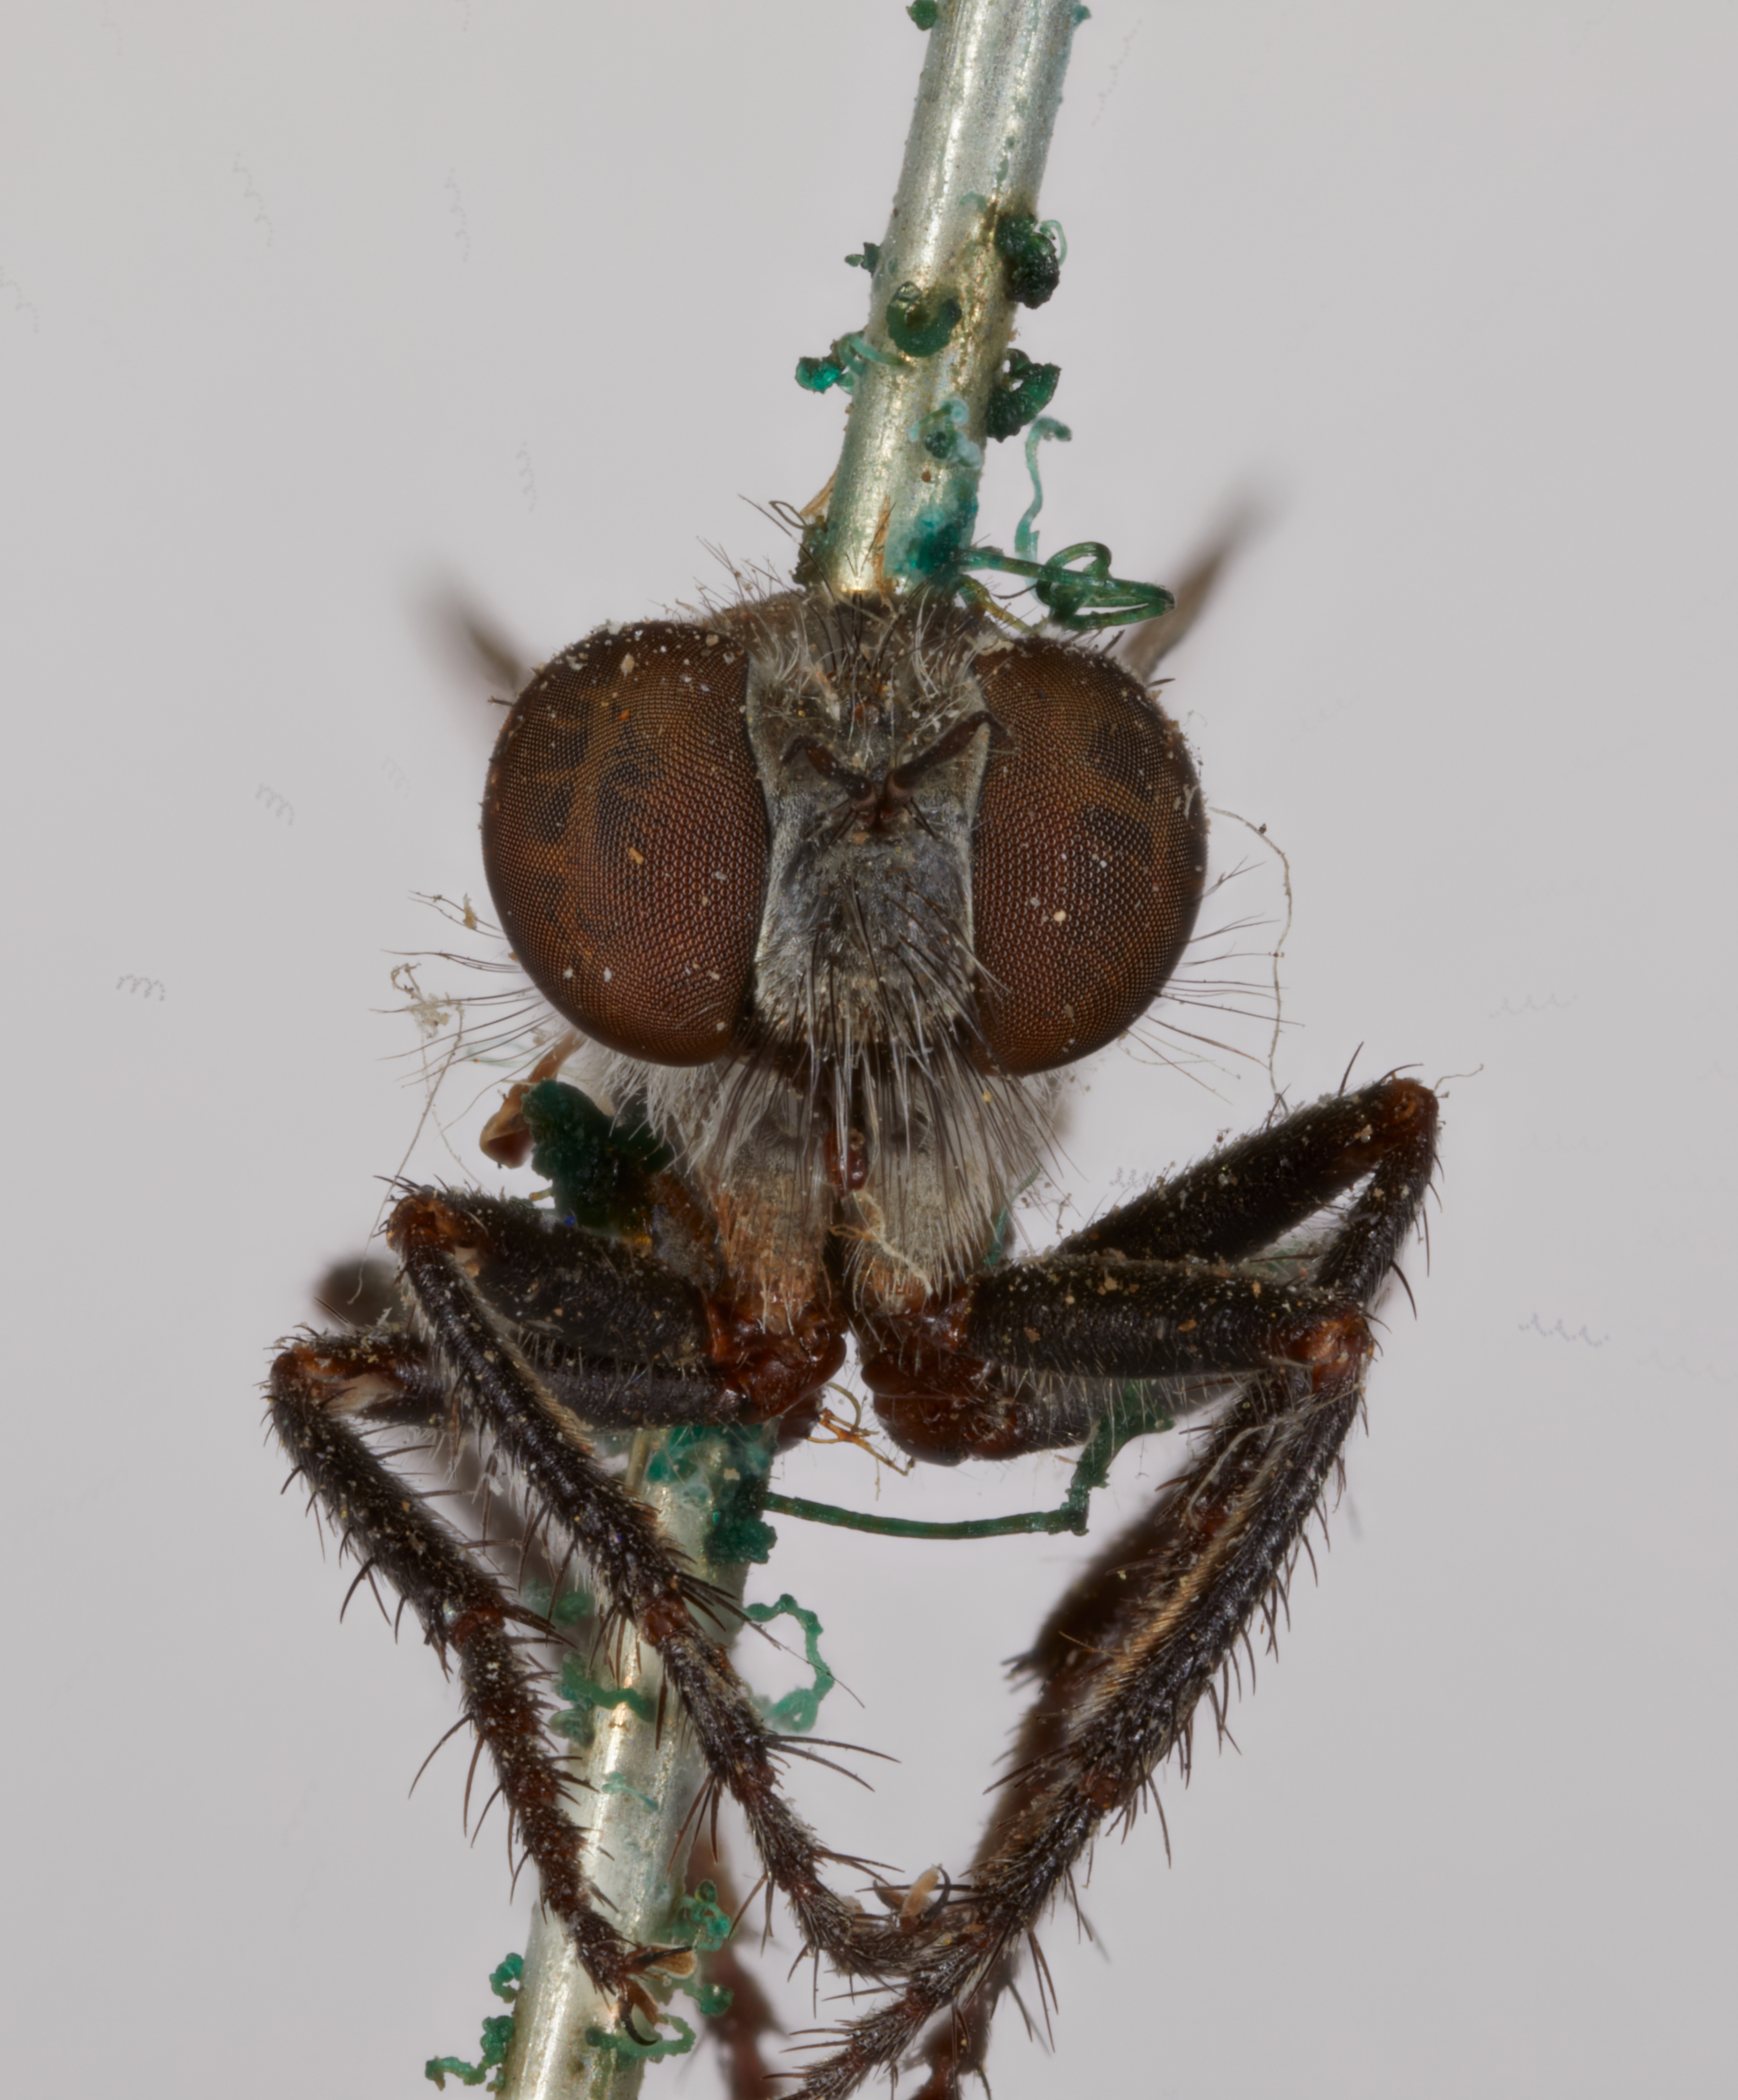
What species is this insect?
Cyrtopogon nigricolor
